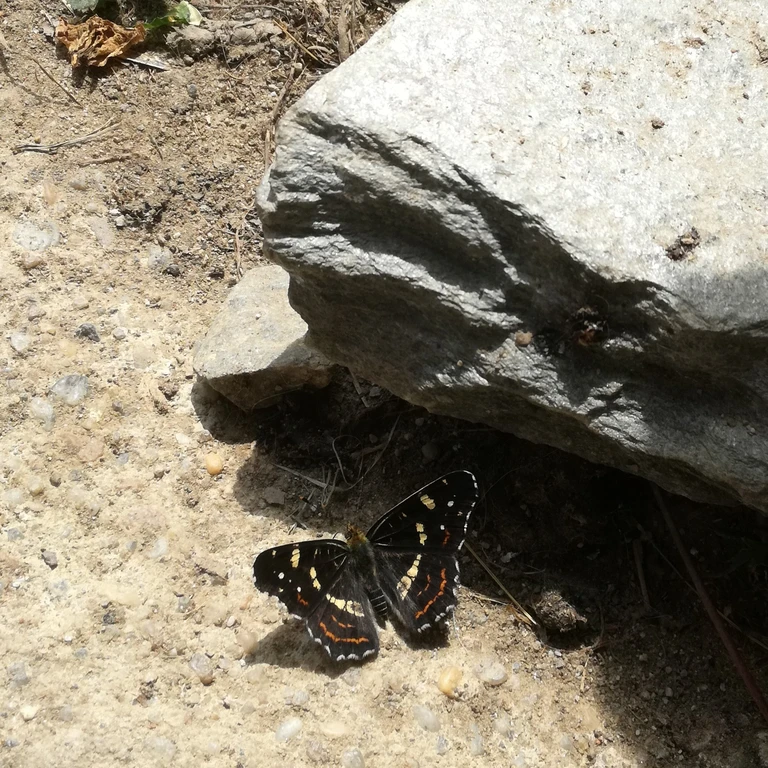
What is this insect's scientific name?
Araschnia levana
